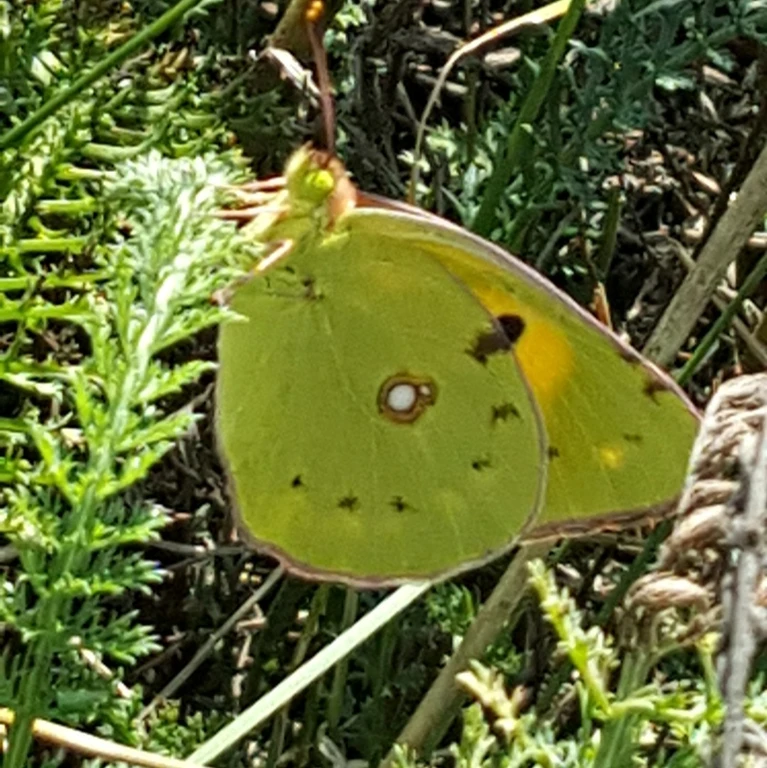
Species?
Colias croceus
